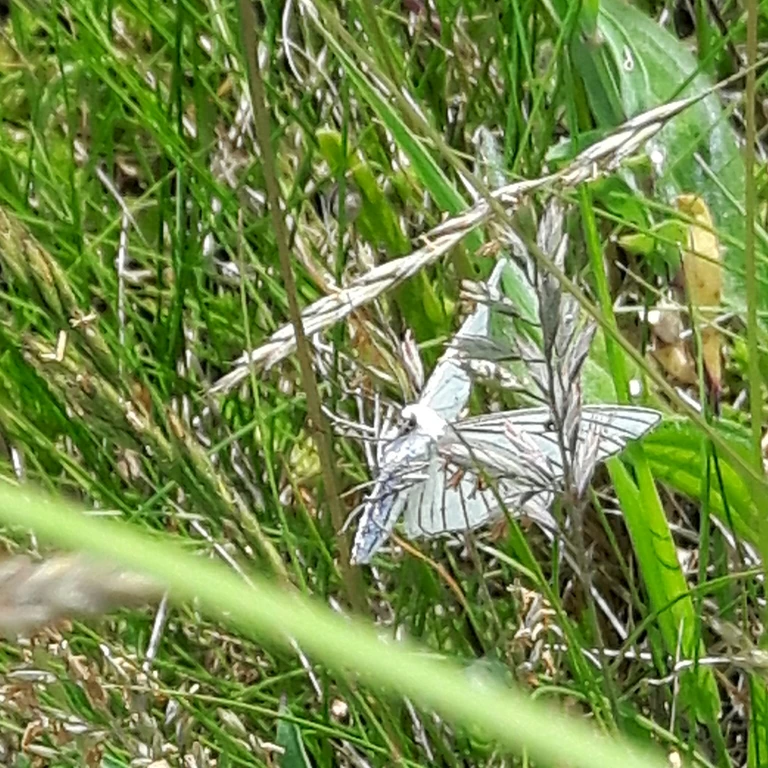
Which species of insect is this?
Siona lineata
